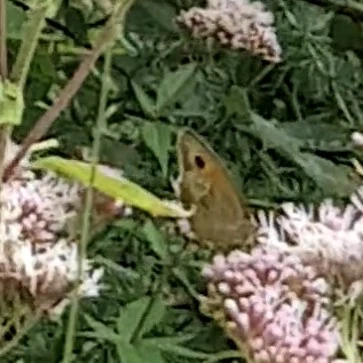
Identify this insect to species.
Maniola jurtina
